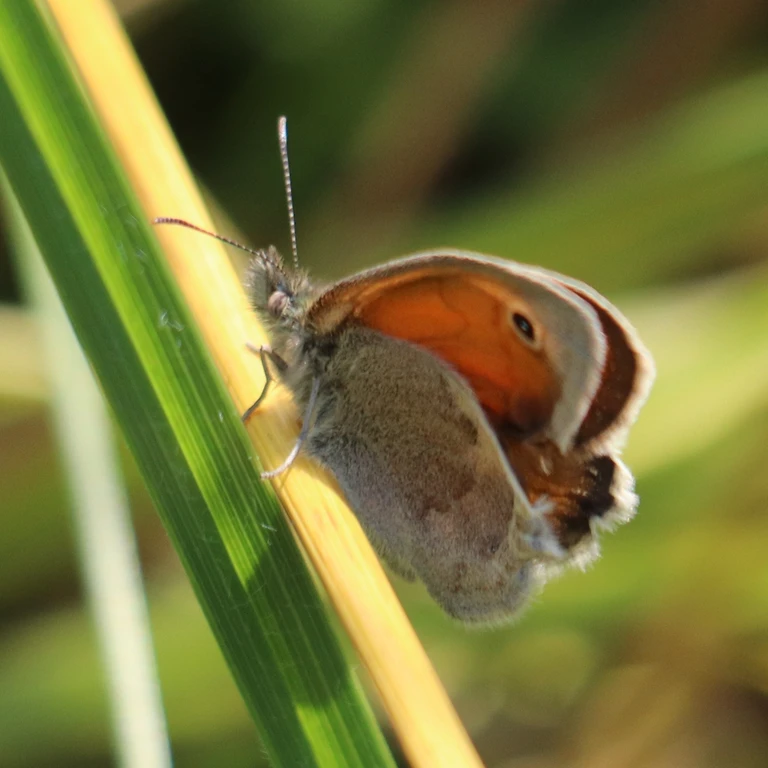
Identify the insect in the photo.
Coenonympha pamphilus
